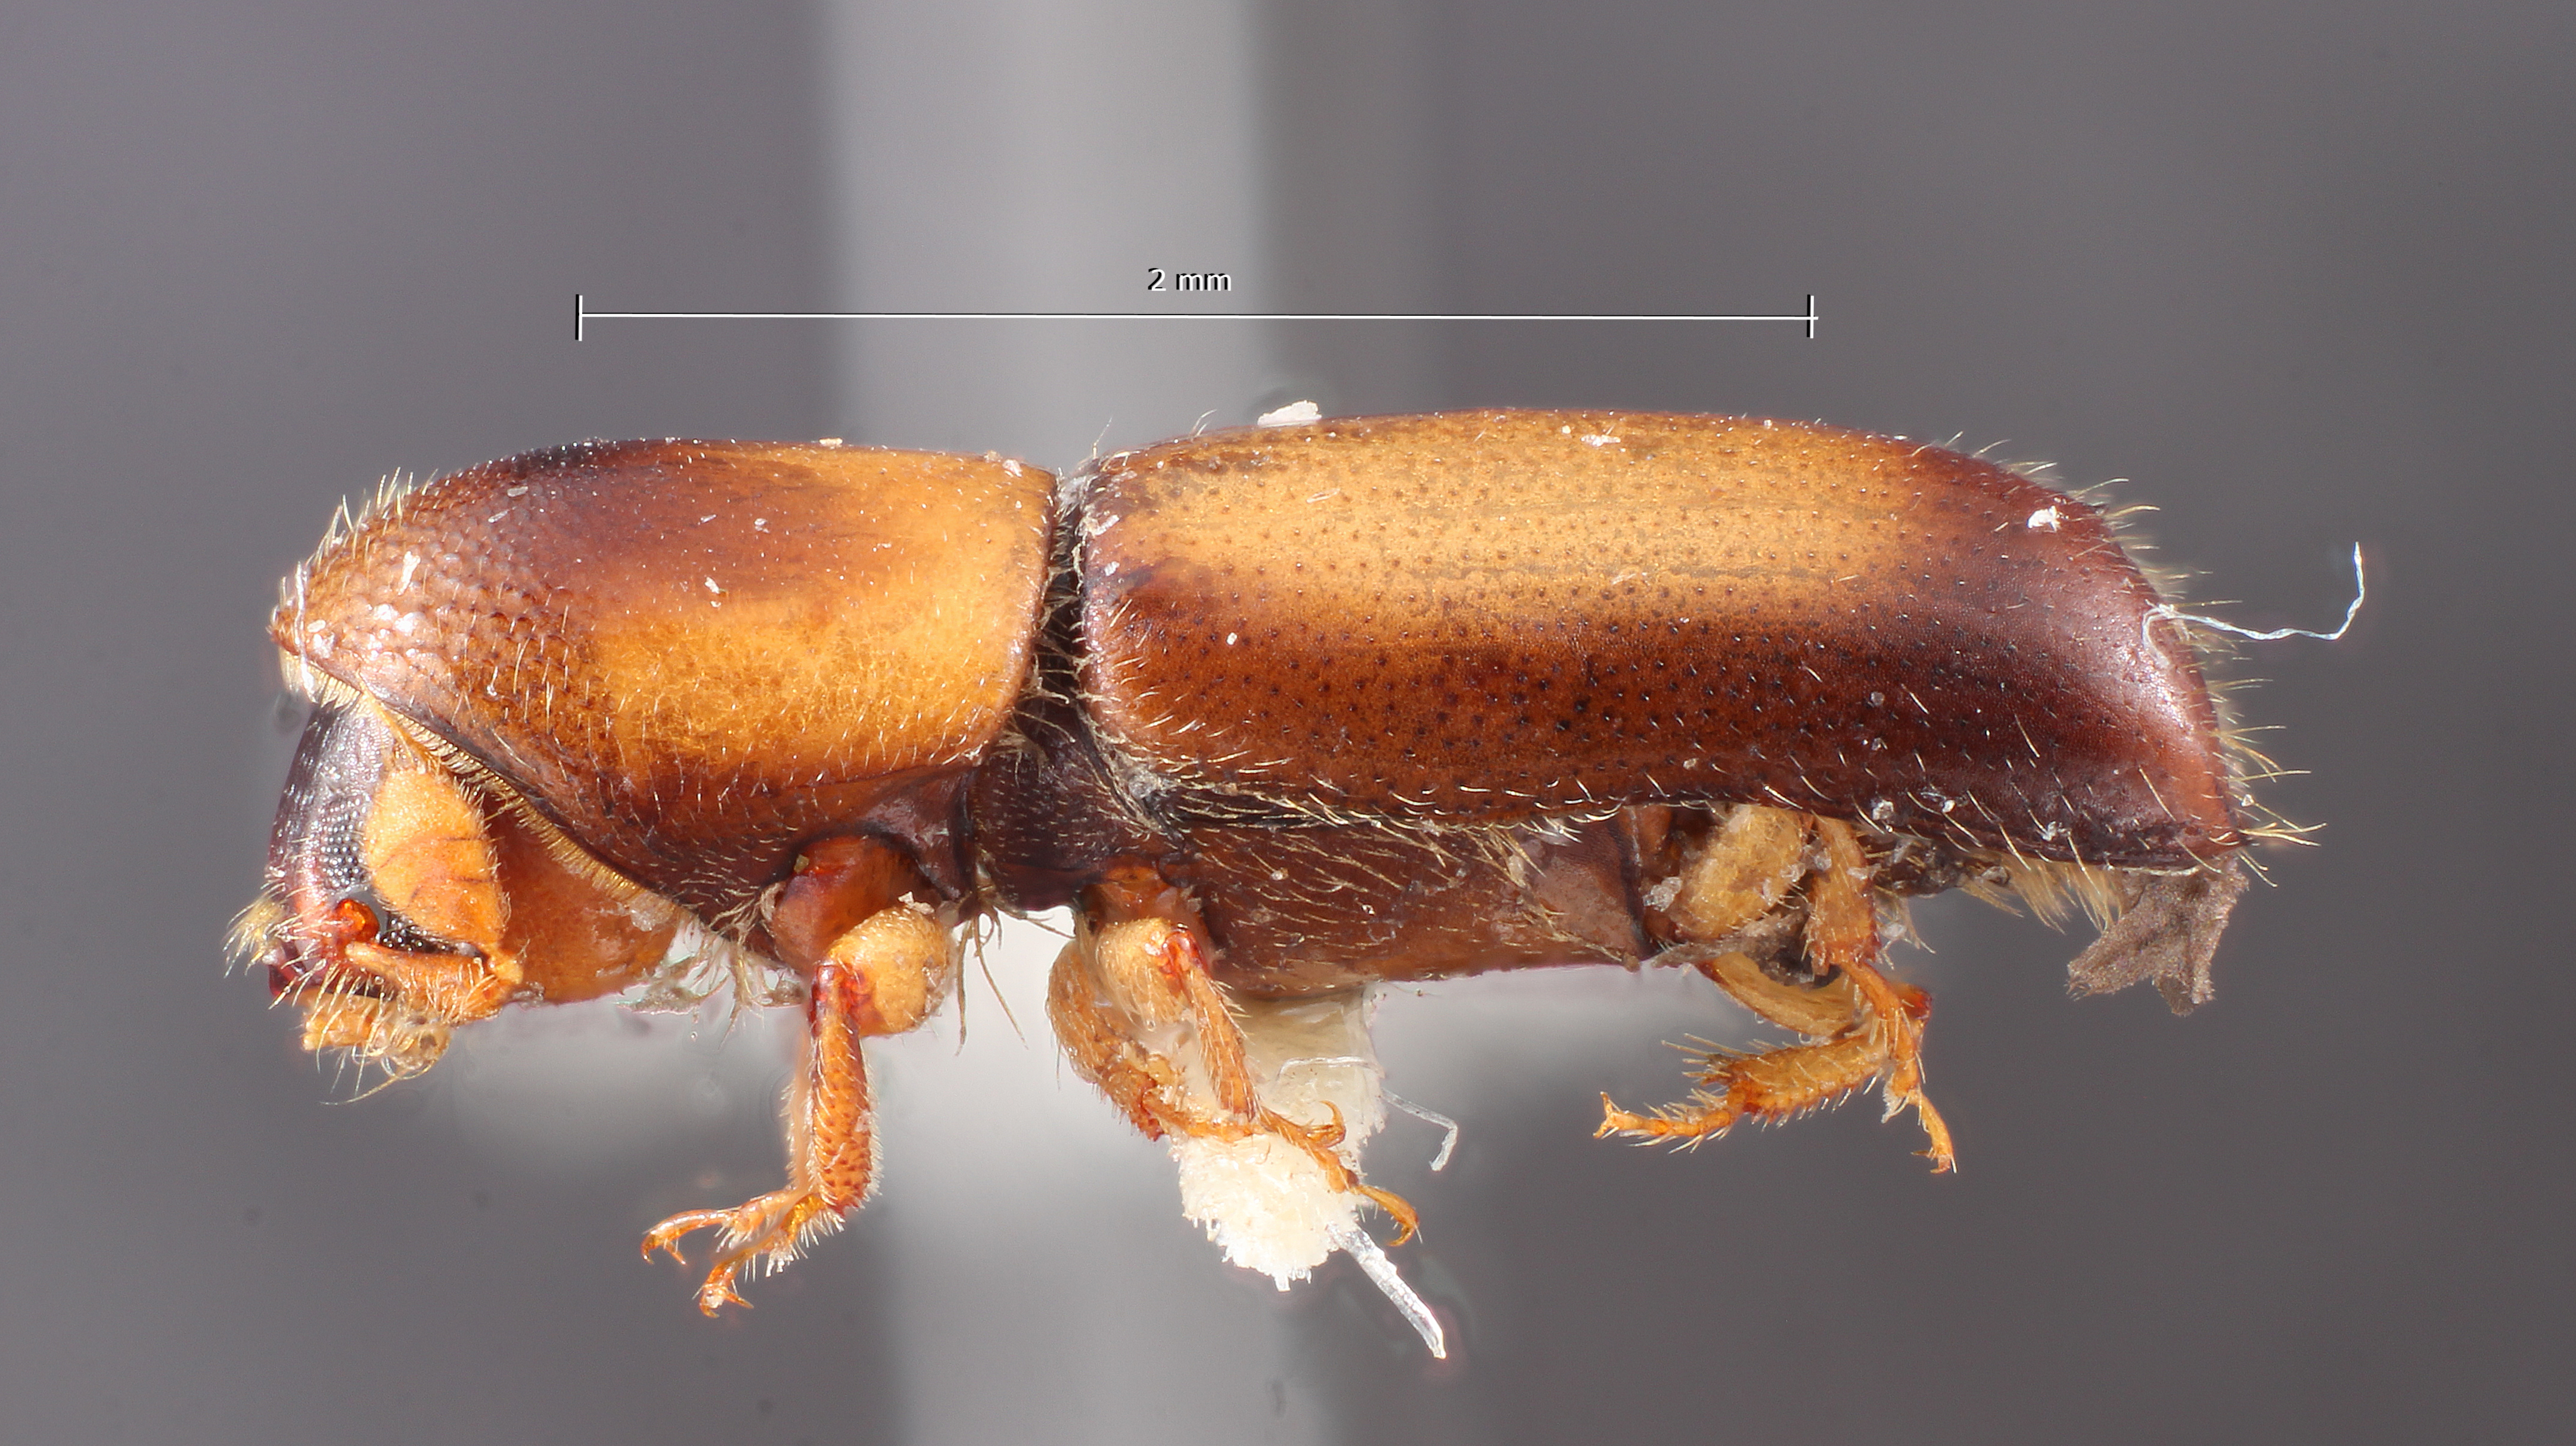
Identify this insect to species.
Monarthrum pseudoscutellare
